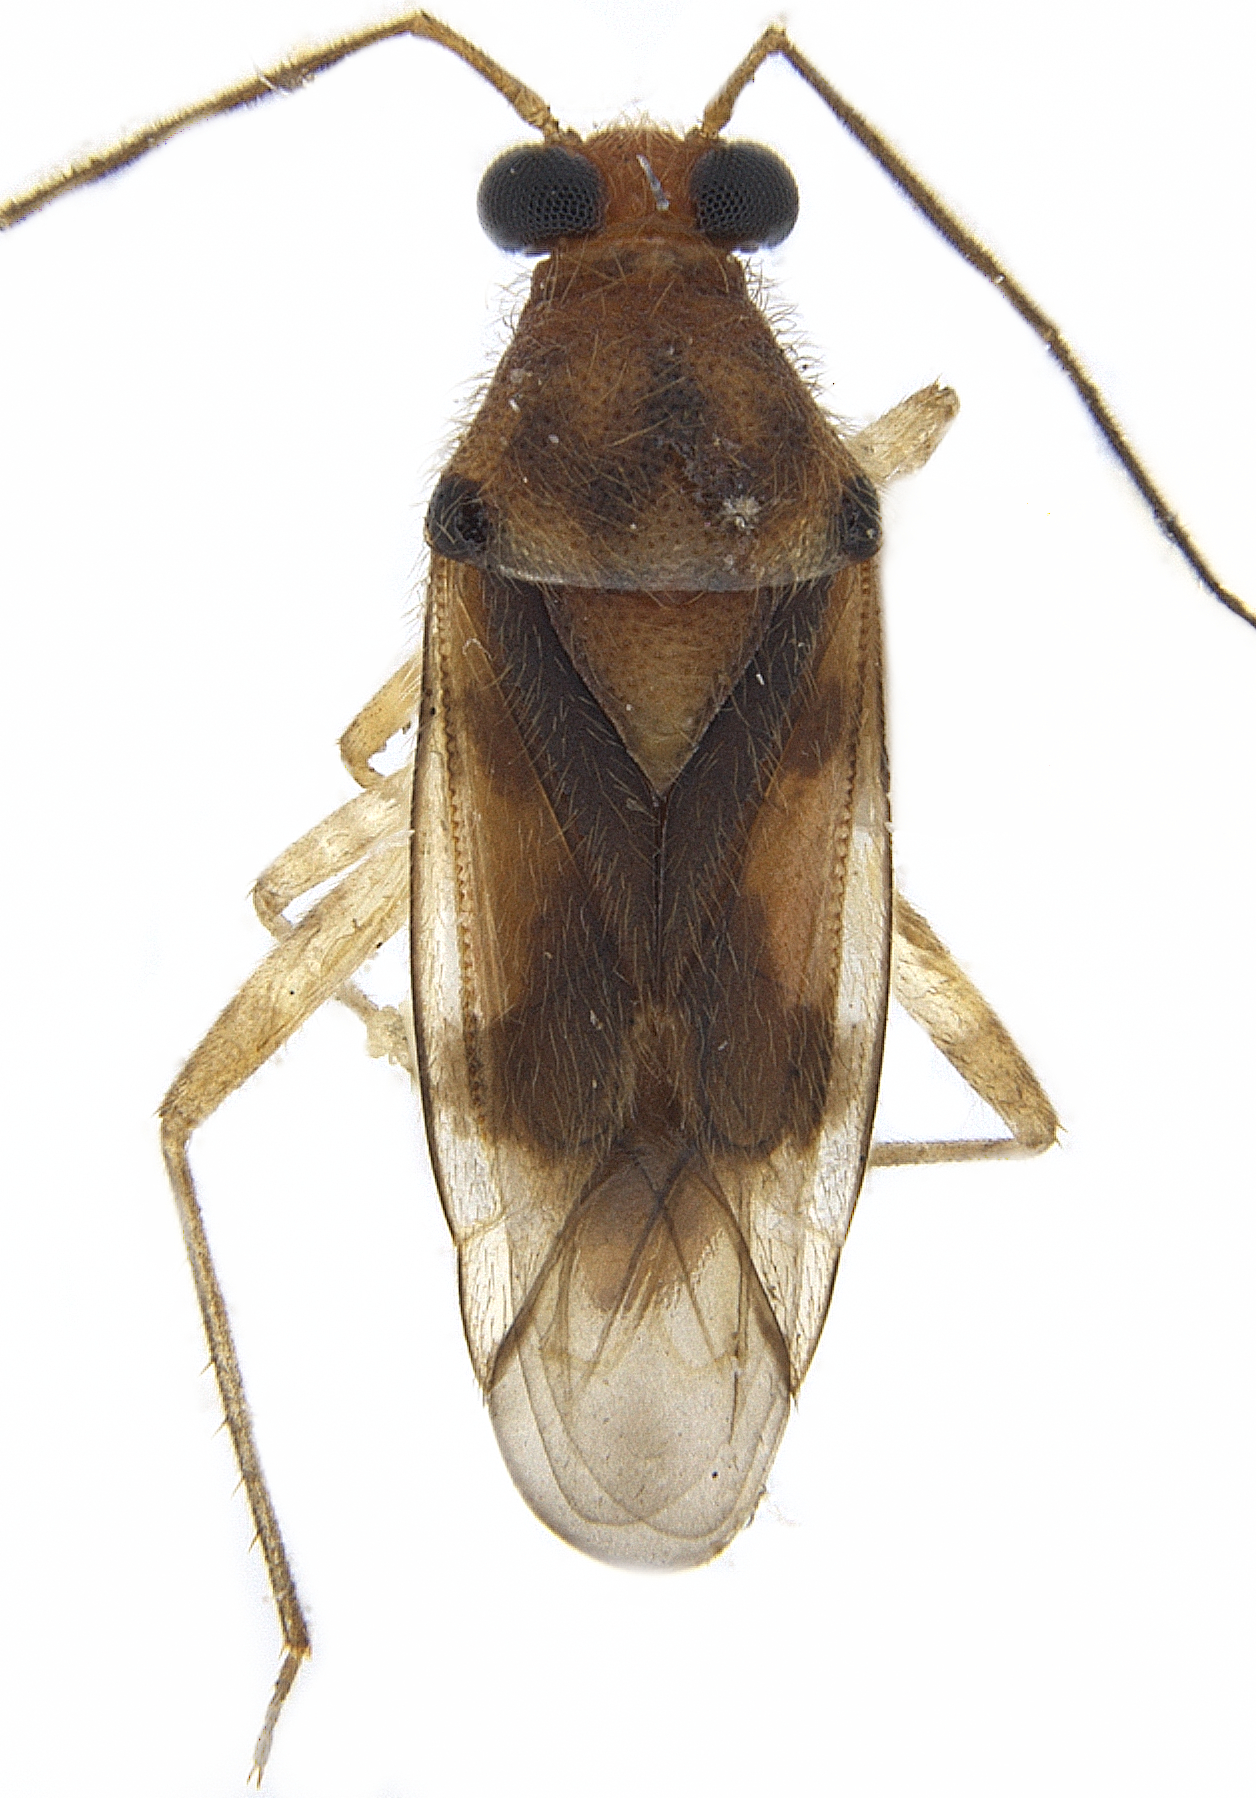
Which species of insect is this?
Argenis incisuratus
